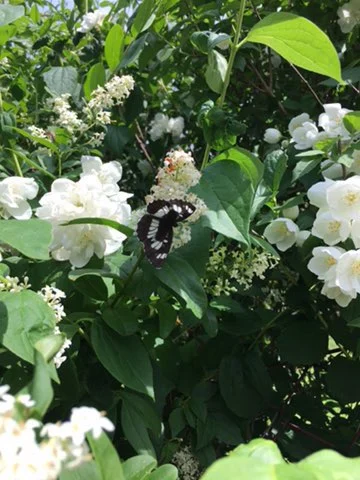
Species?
Neptis rivularis
